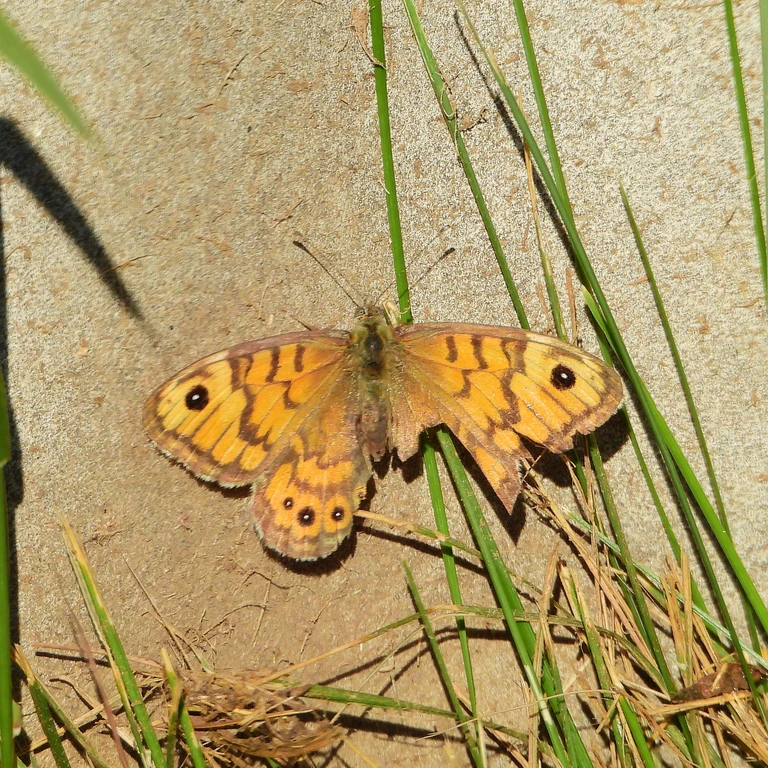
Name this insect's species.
Lasiommata megera (also Pararge megera)
